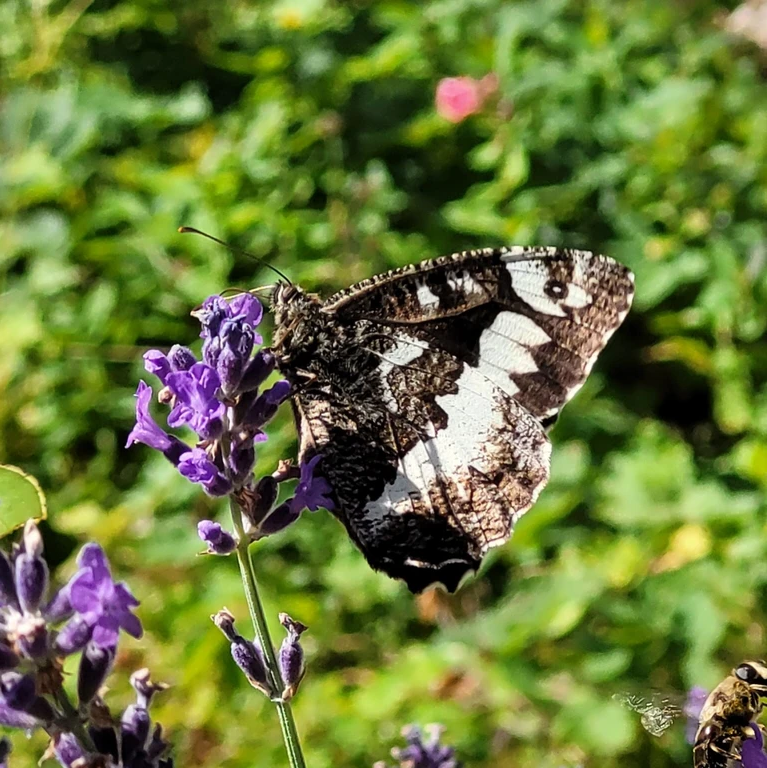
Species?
Brintesia circe
